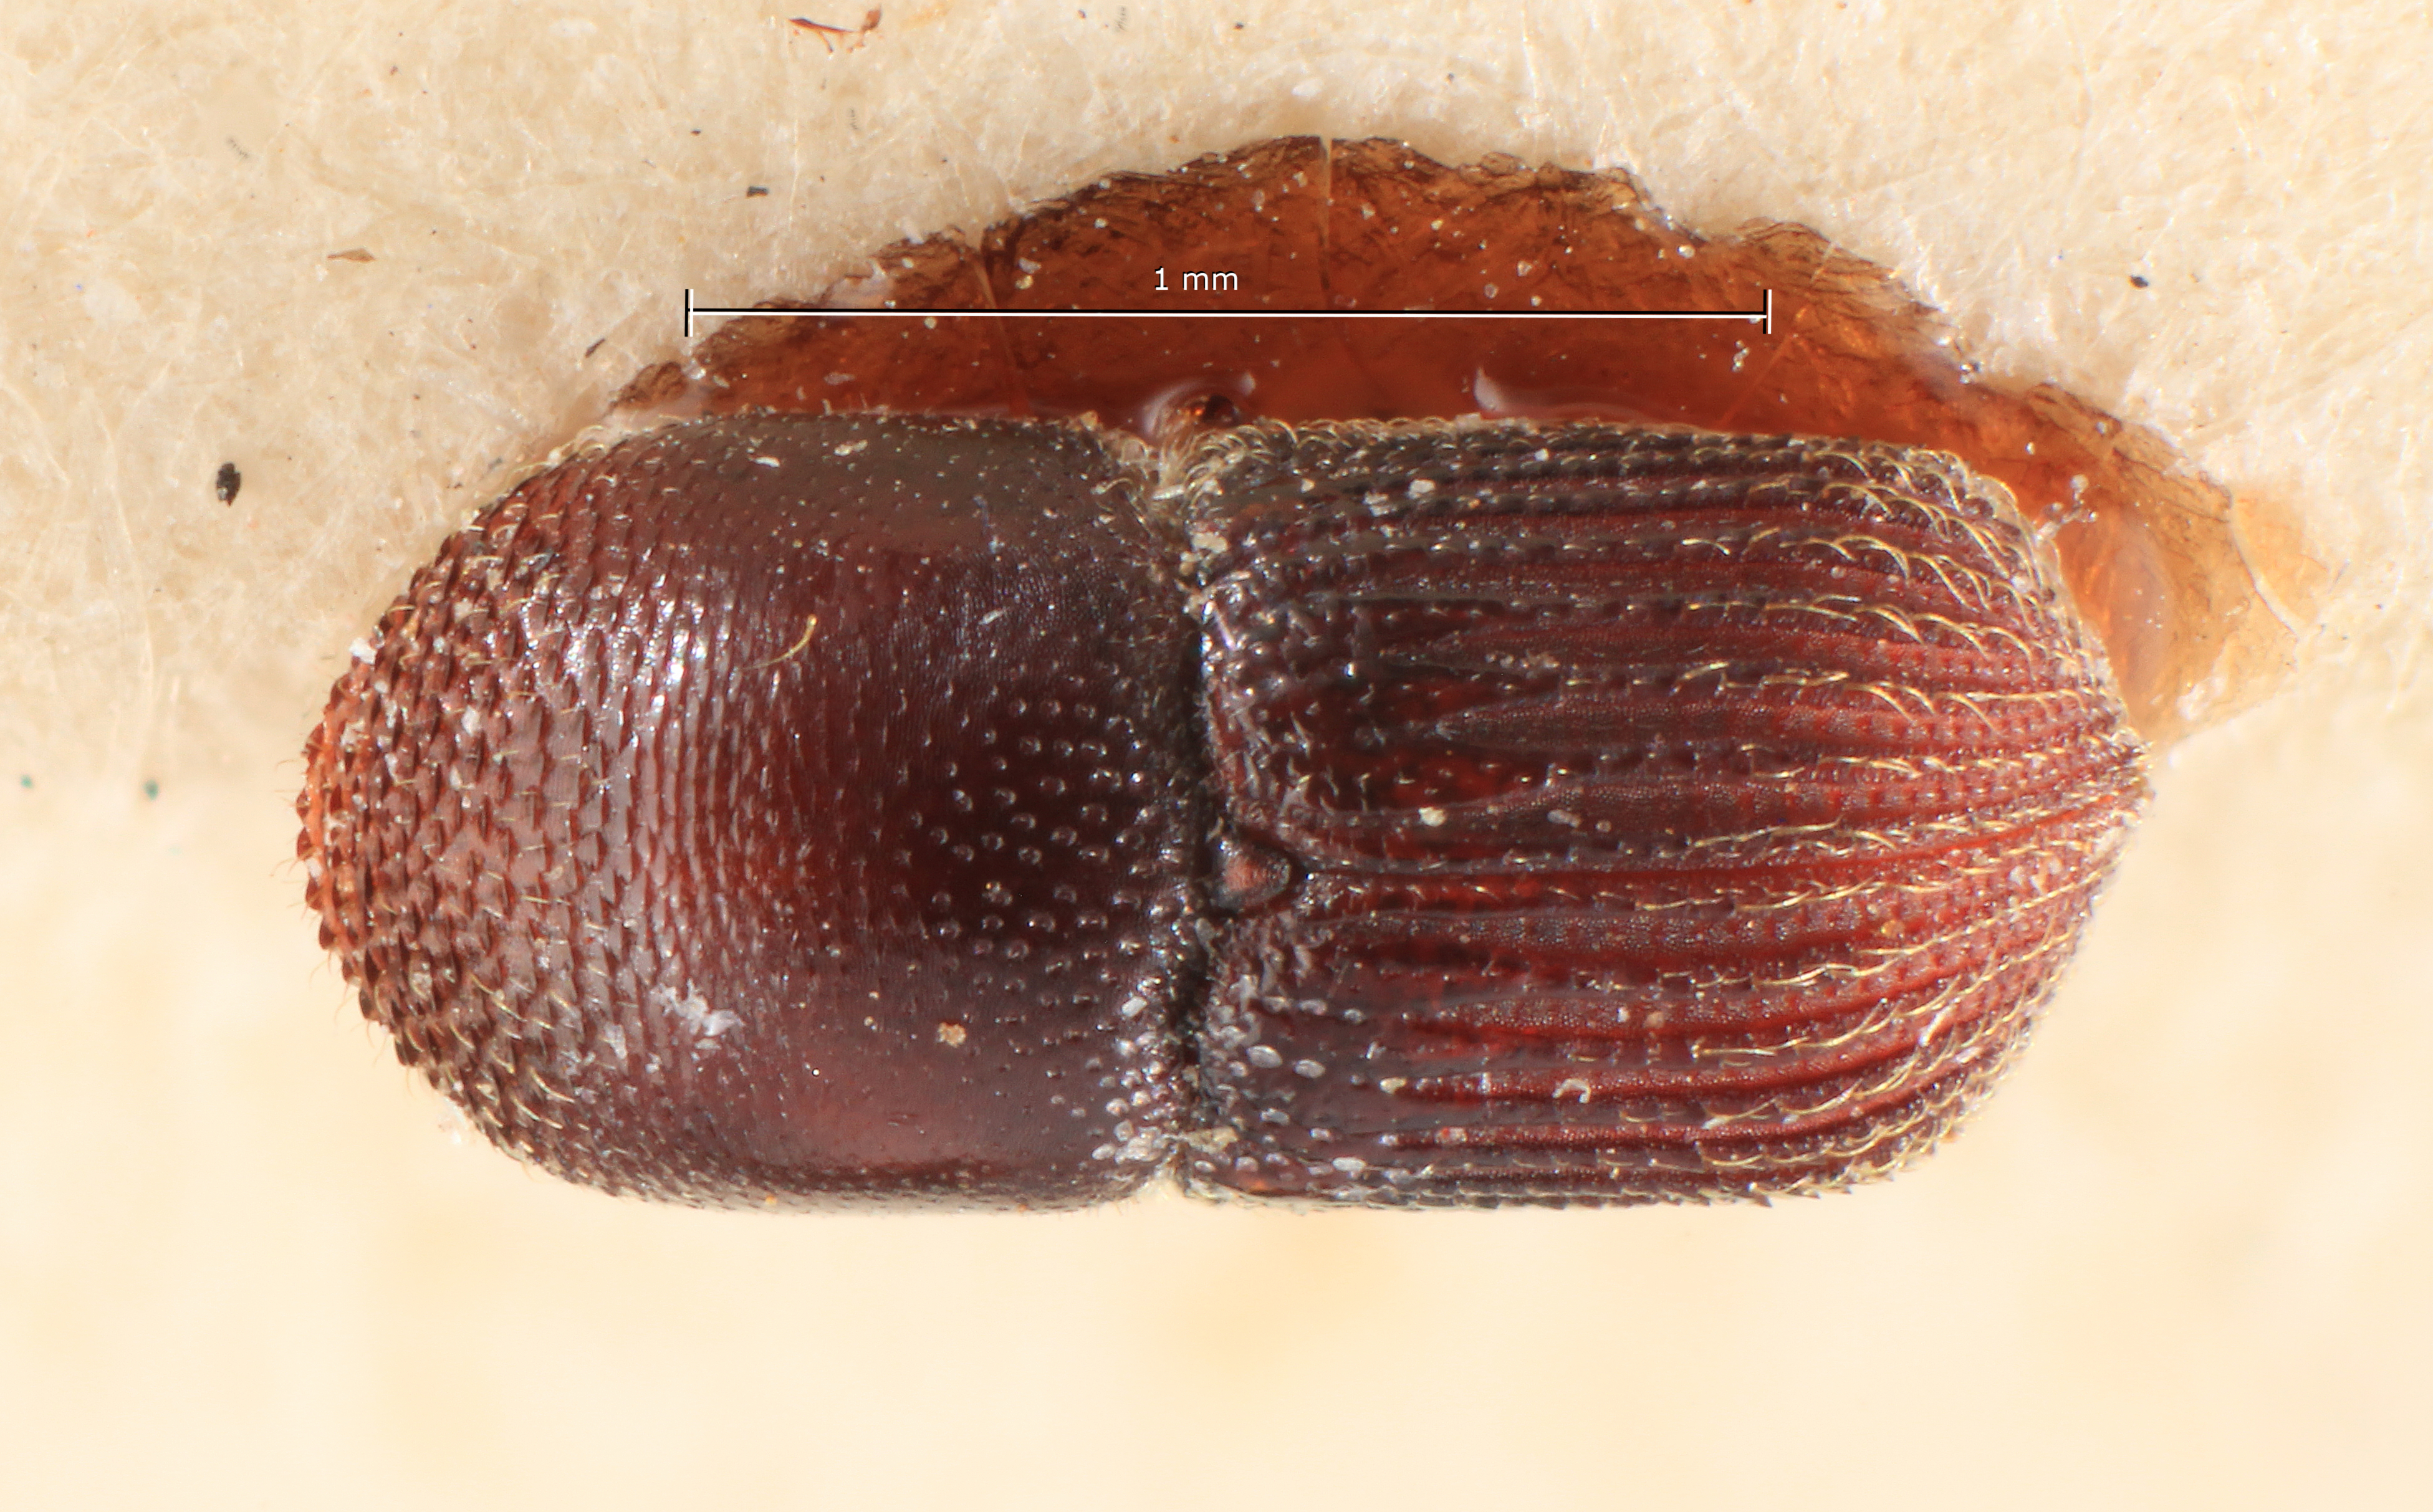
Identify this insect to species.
Webbia confinis
